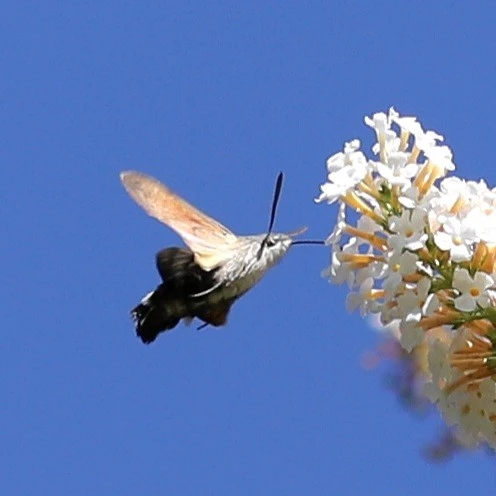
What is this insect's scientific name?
Macroglossum stellatarum
